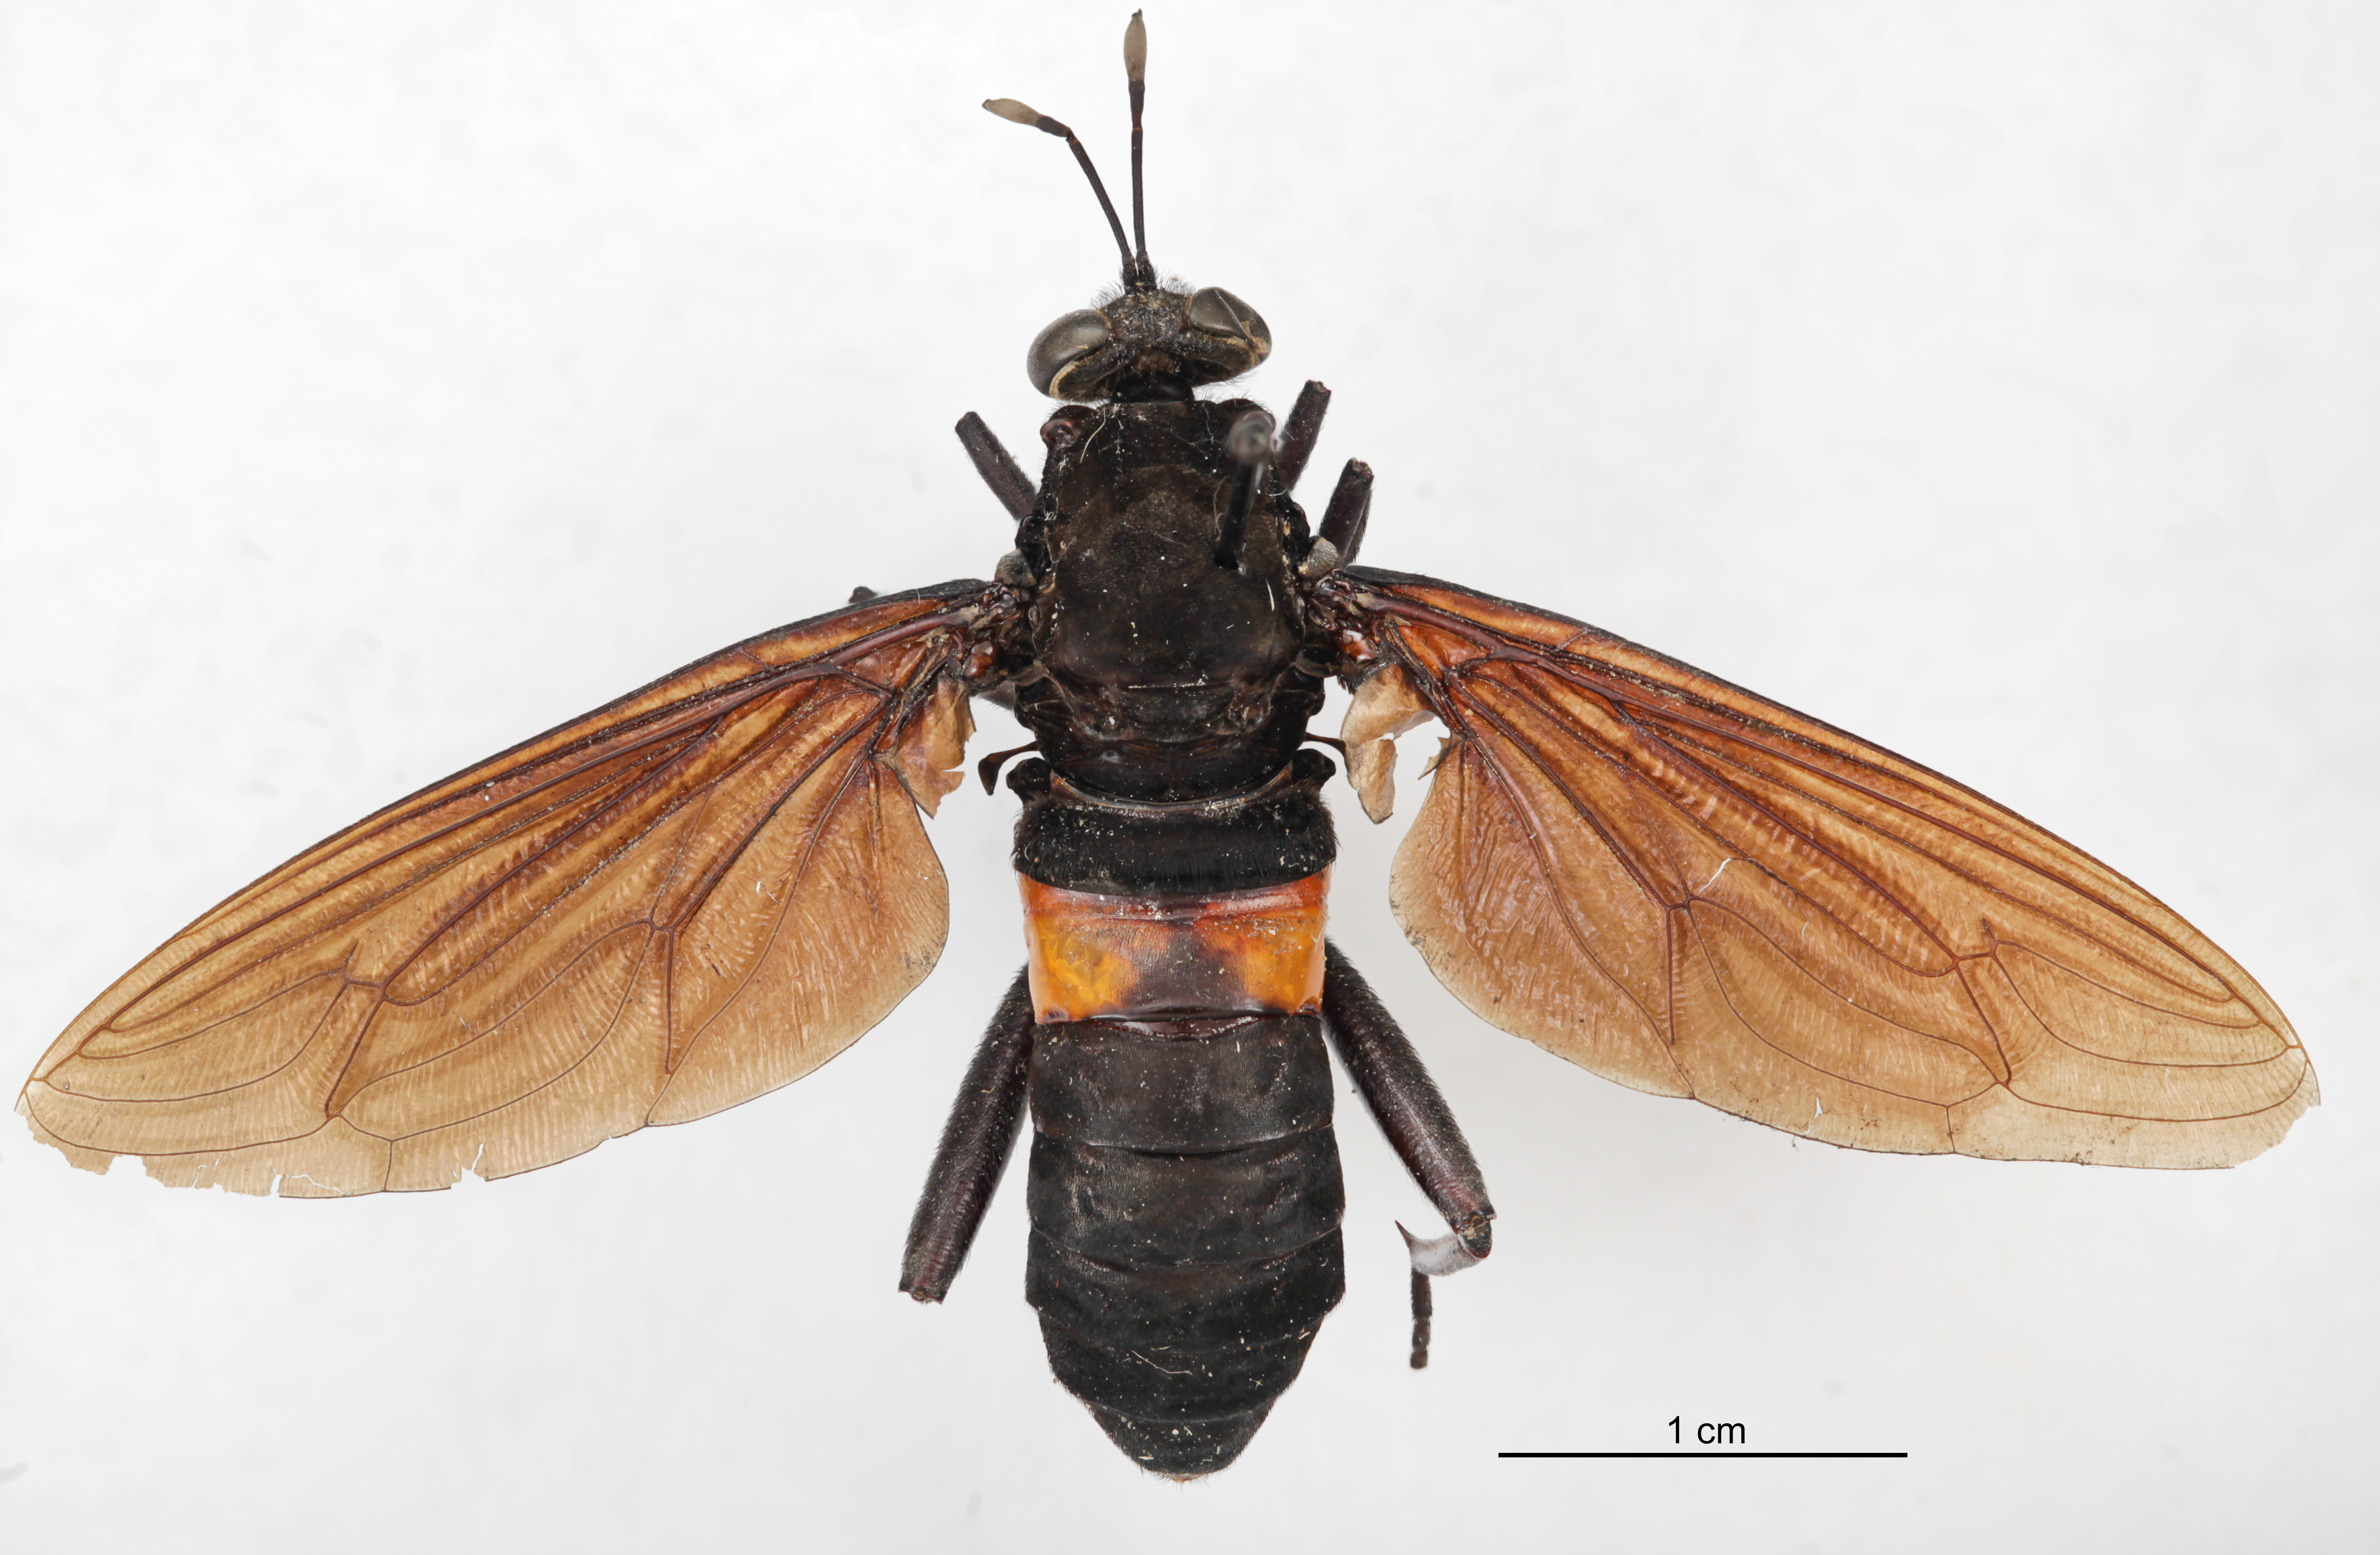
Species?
Mydas clavatus
